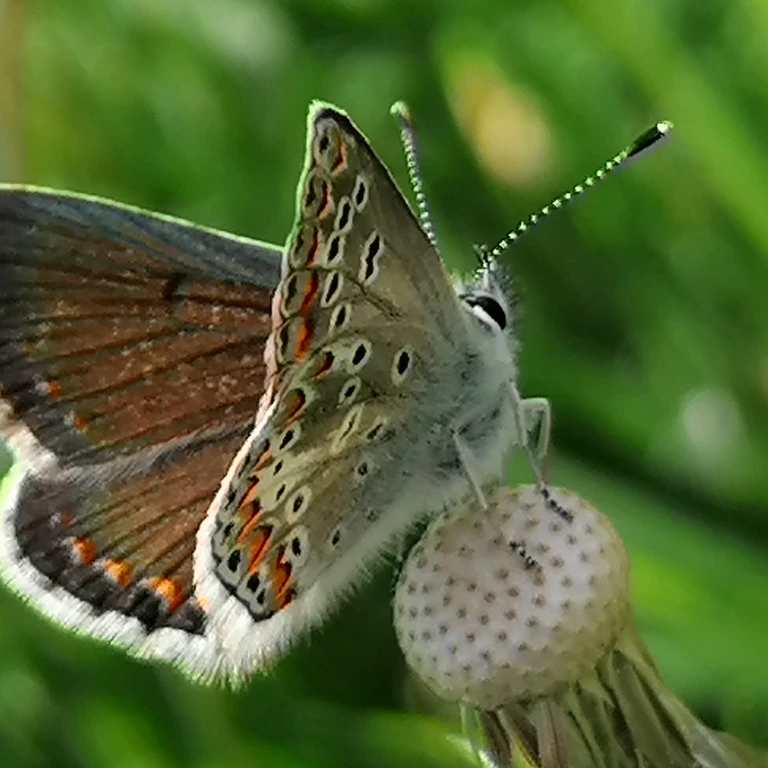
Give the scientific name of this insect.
Aricia agestis/artaxerxes
